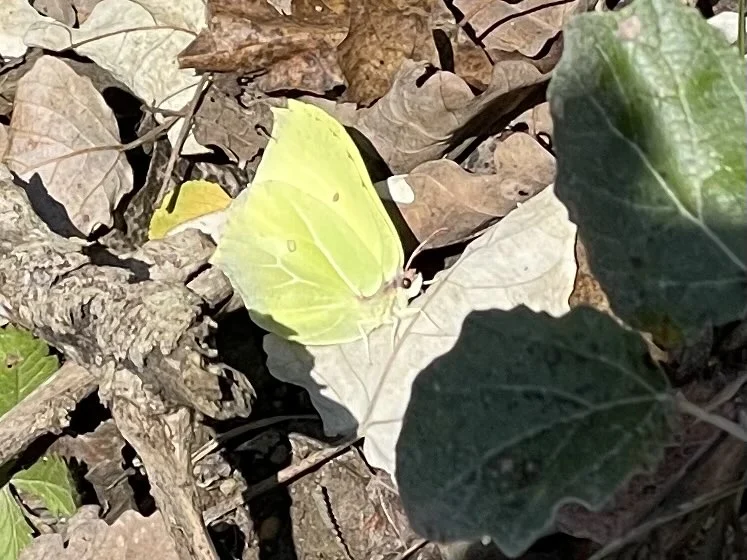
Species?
Gonepteryx rhamni
